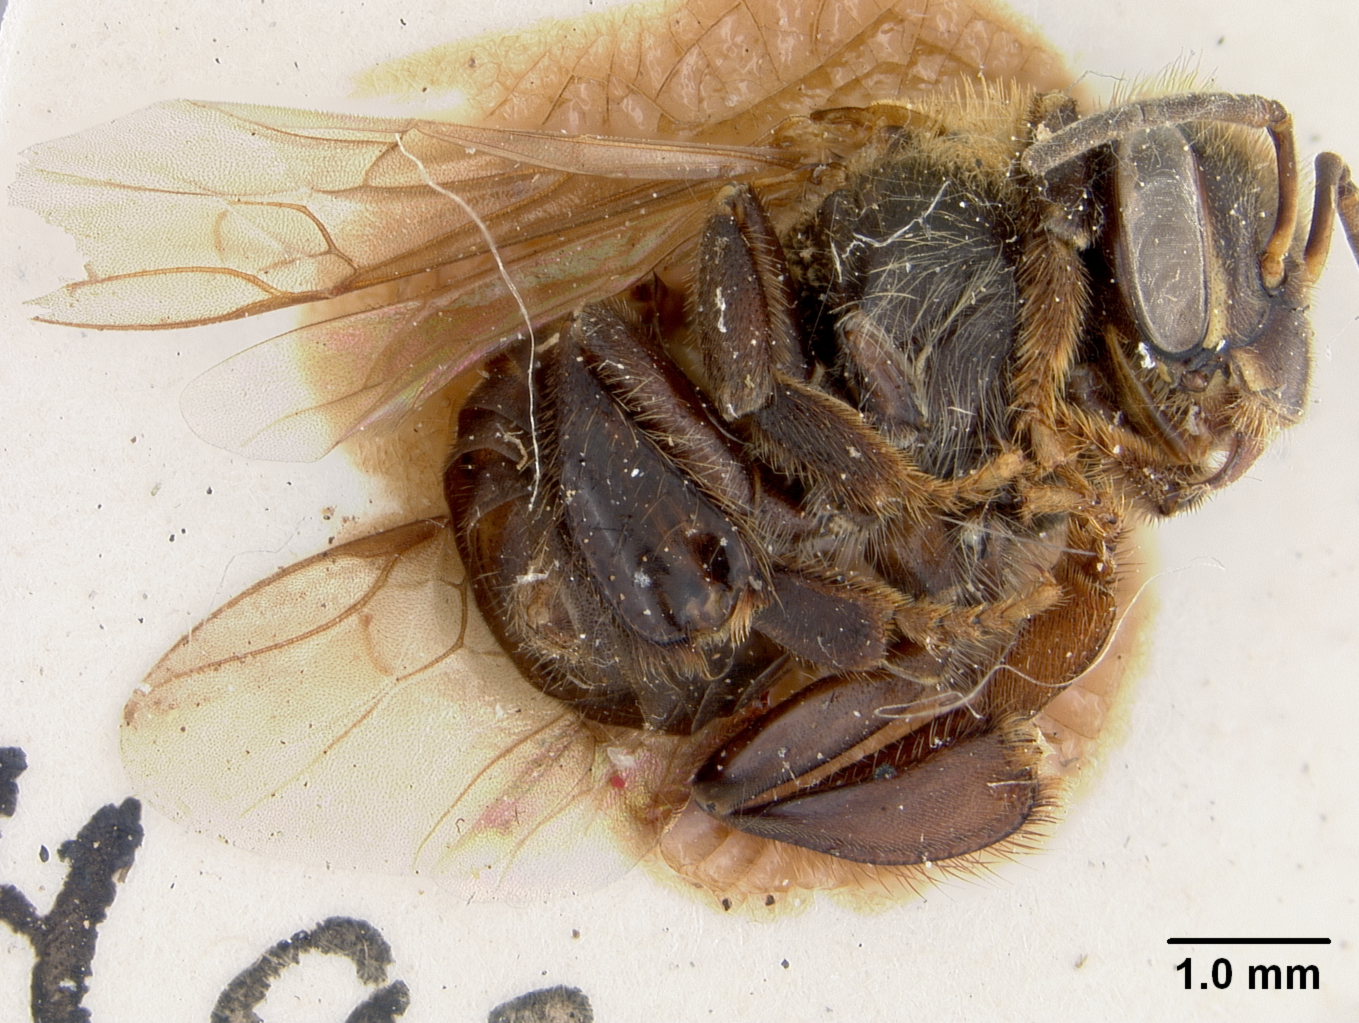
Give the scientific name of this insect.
Trigona topiorum
